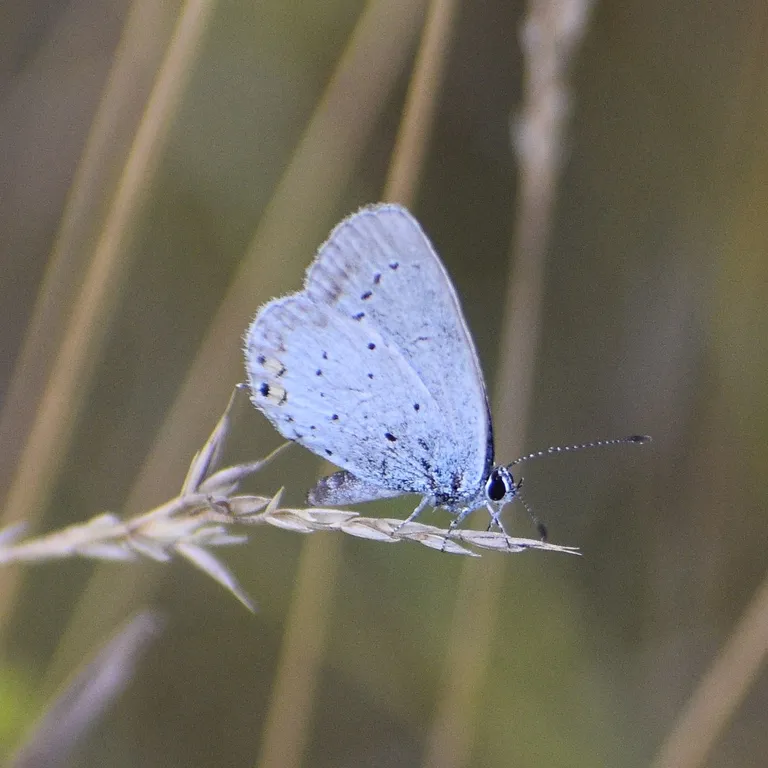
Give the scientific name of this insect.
Cupido argiades (also Elkalyce argiades)
